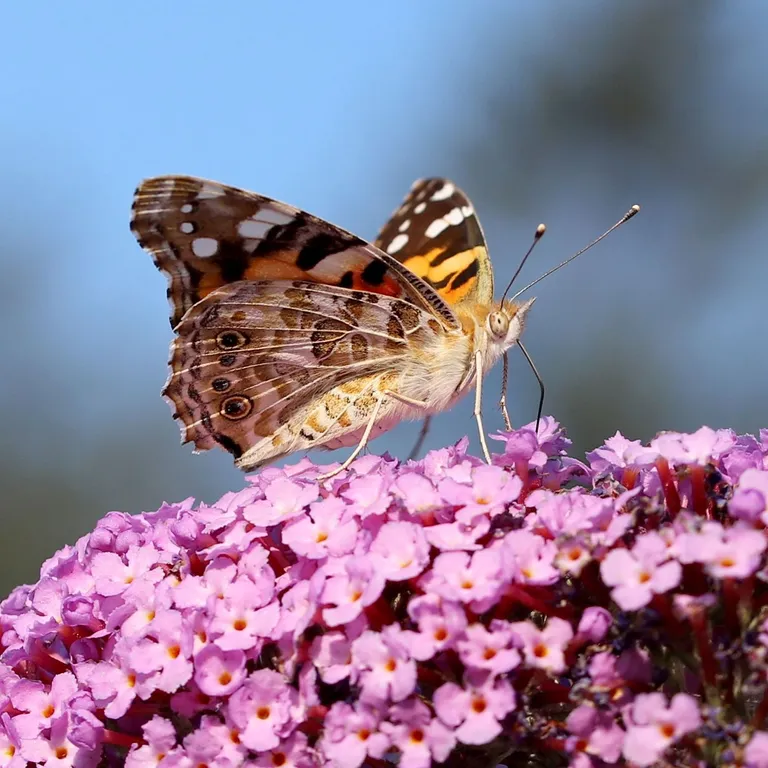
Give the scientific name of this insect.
Vanessa cardui
